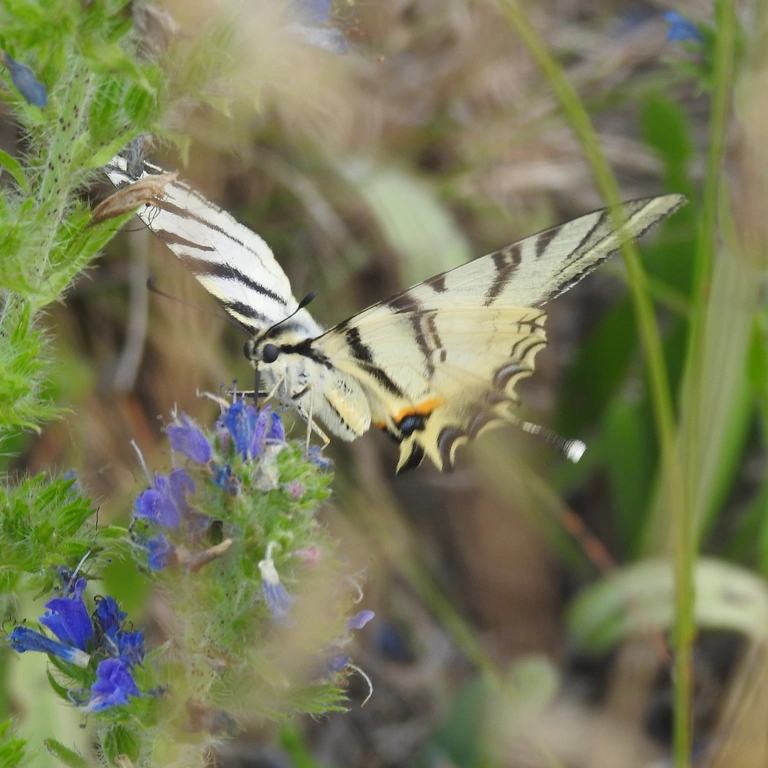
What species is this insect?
Iphiclides podalirius
